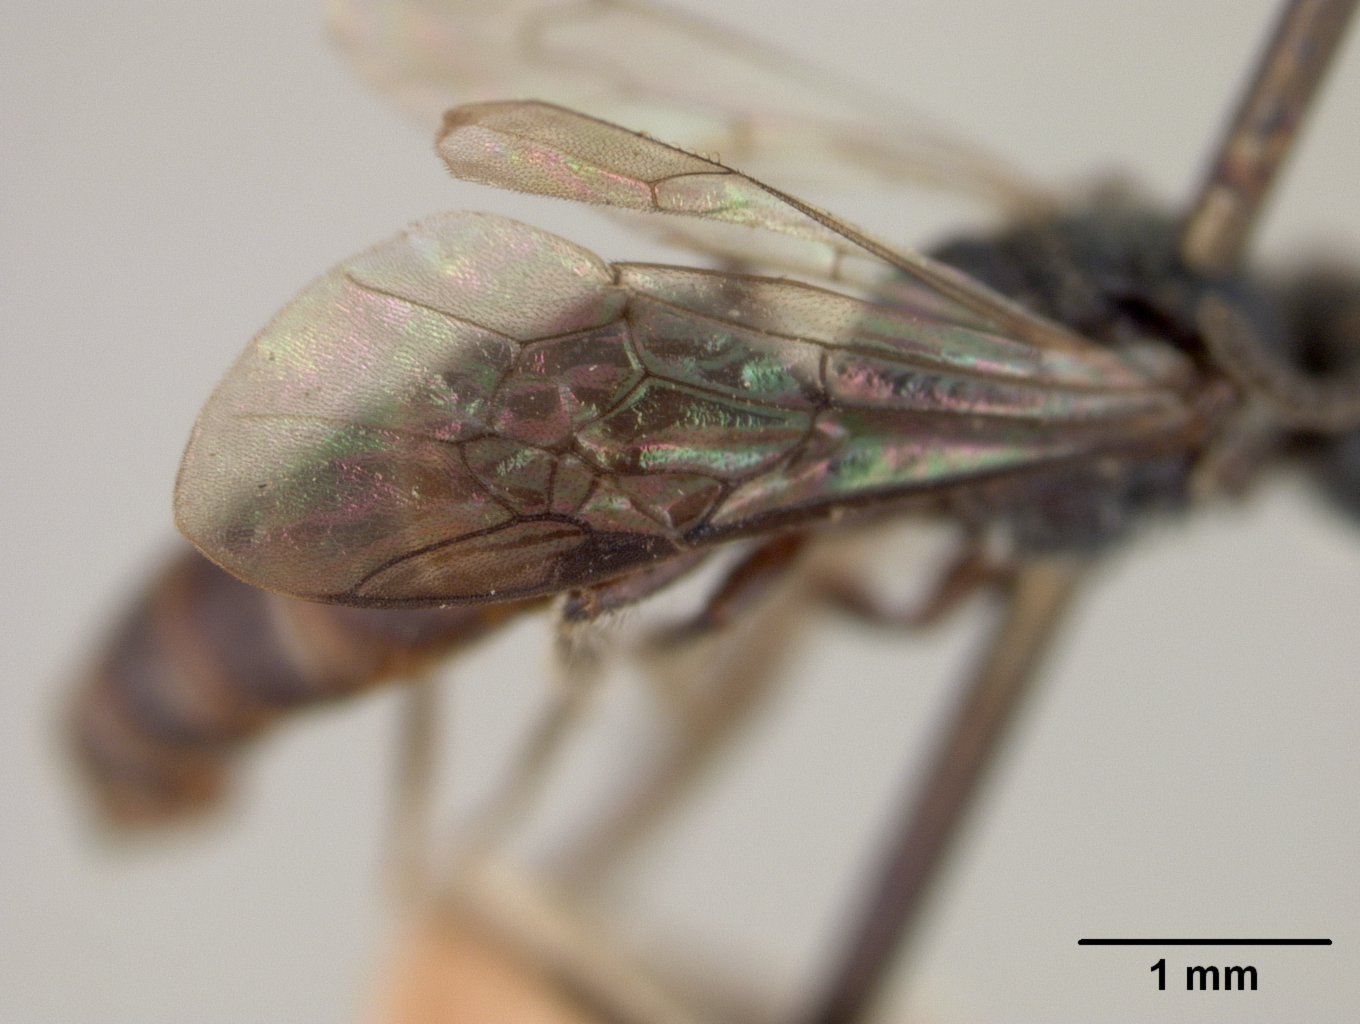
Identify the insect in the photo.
Sphecodes macswaini
